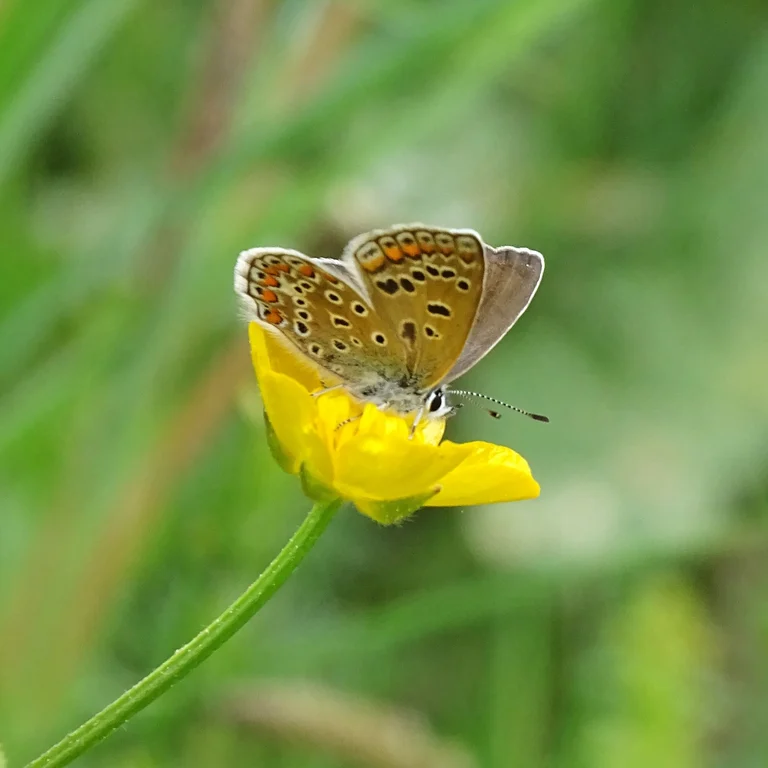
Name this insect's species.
Polyommatus icarus
